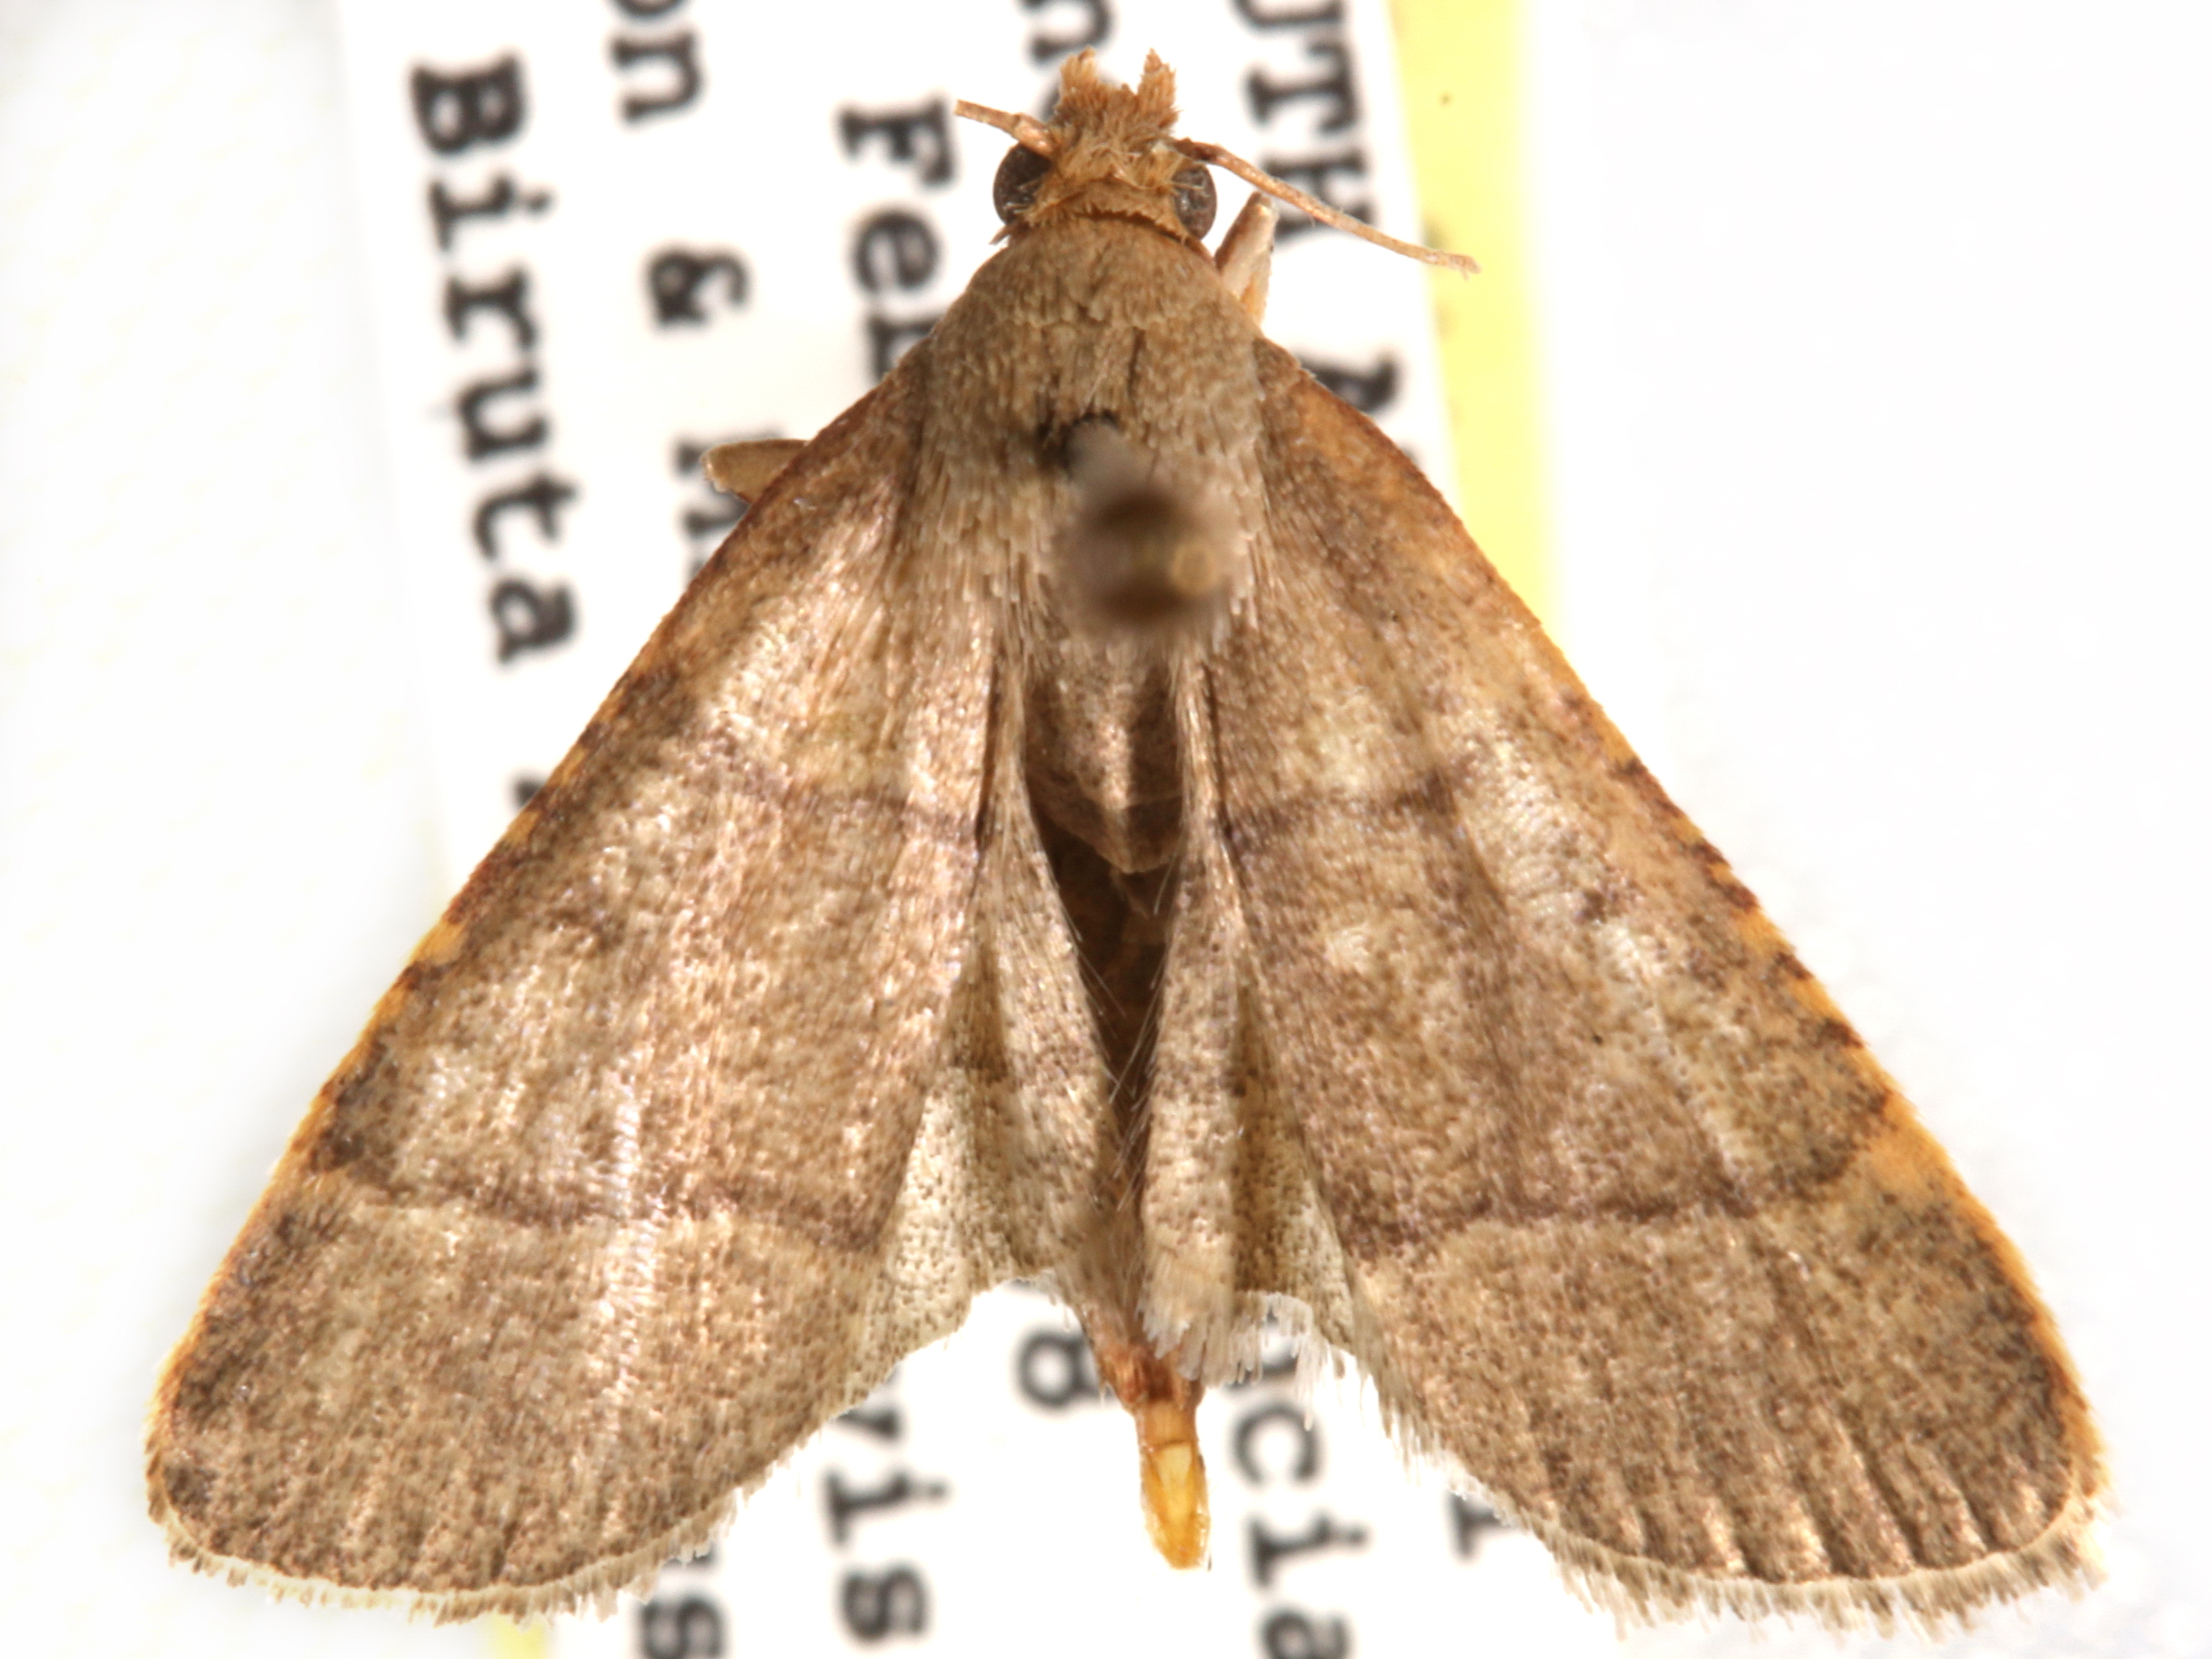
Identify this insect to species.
Hypsopygia nostralis
